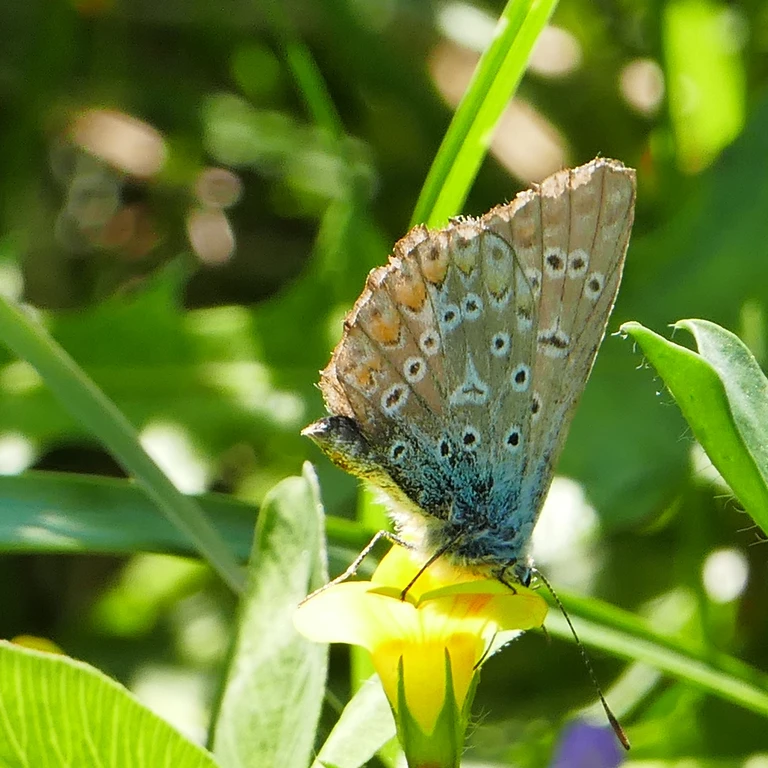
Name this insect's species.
Polyommatus icarus
